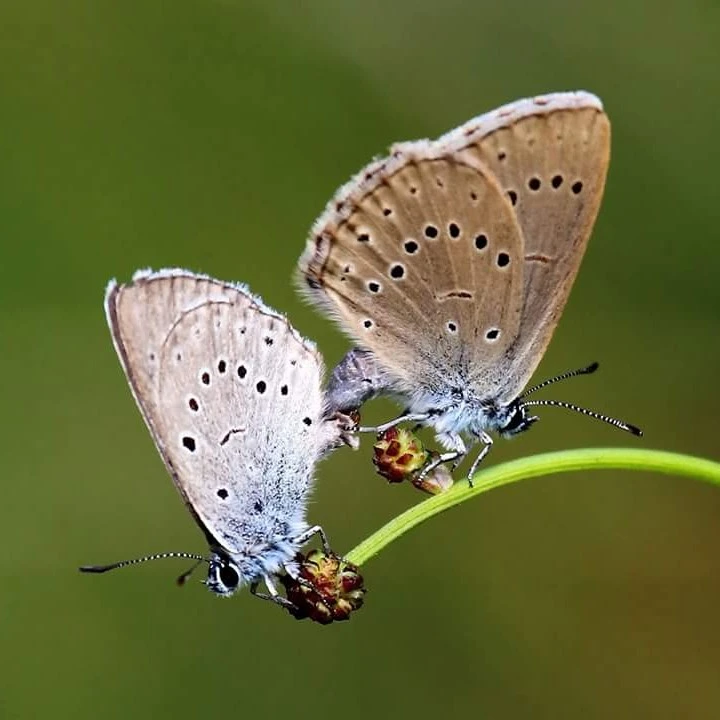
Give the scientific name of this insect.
Phengaris teleius
